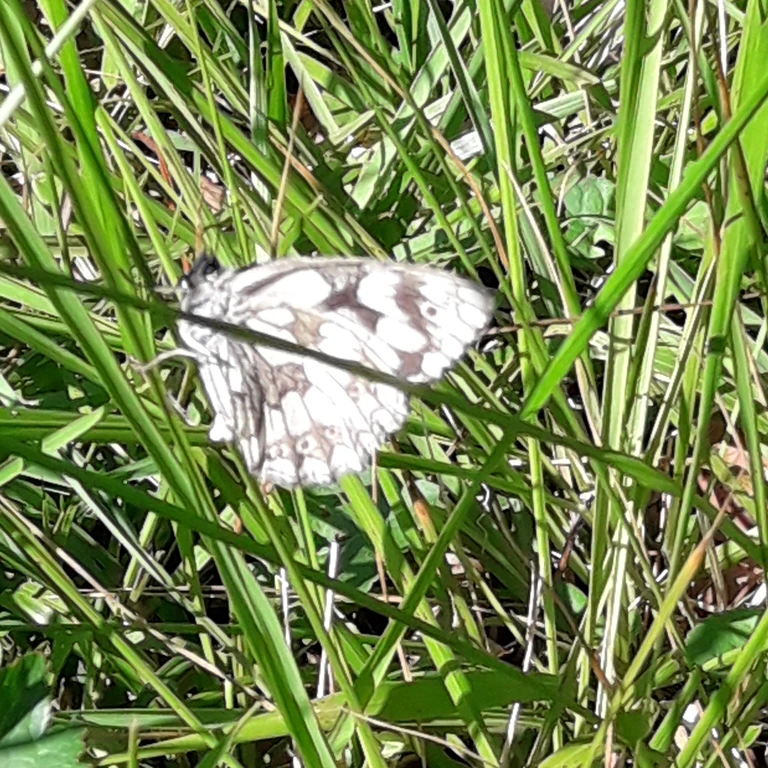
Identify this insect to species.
Melanargia galathea
